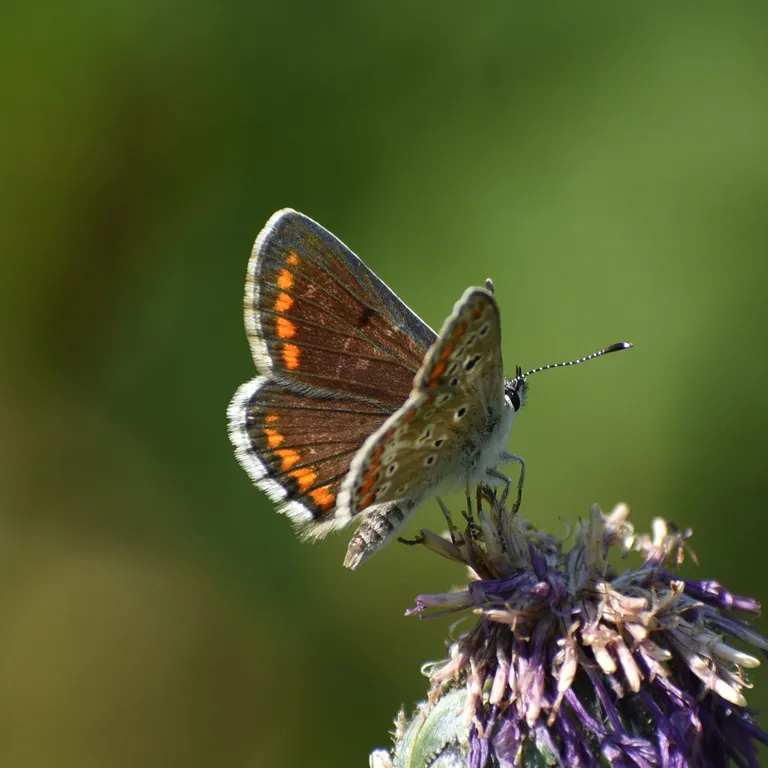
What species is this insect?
Aricia agestis/artaxerxes
